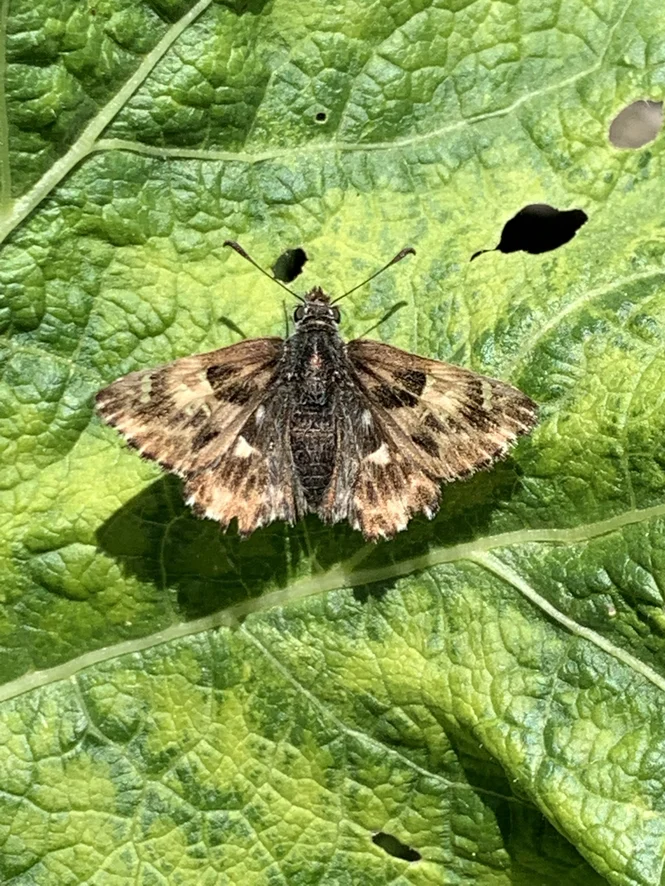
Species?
Carcharodus alceae
